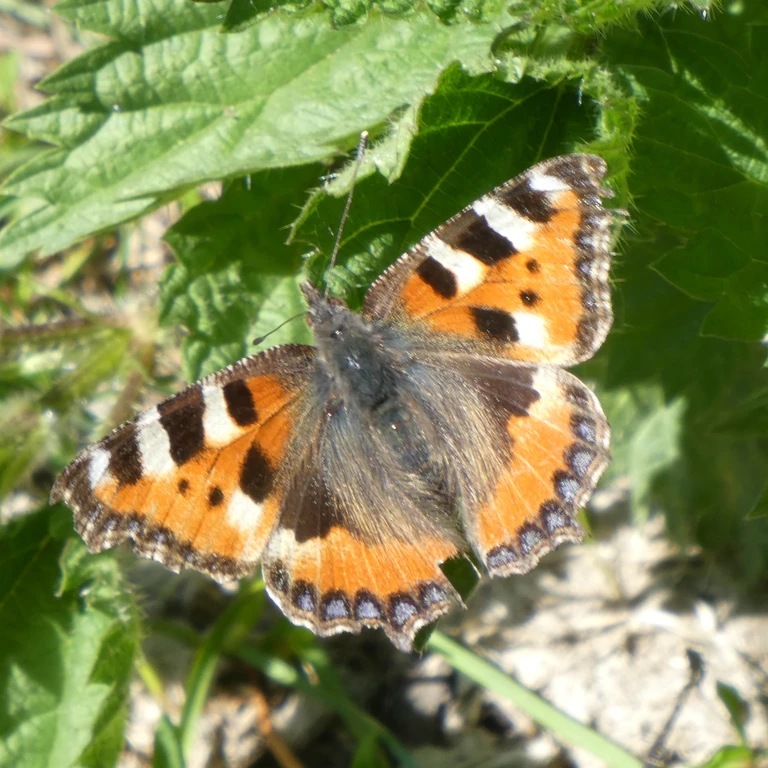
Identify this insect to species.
Aglais urticae
